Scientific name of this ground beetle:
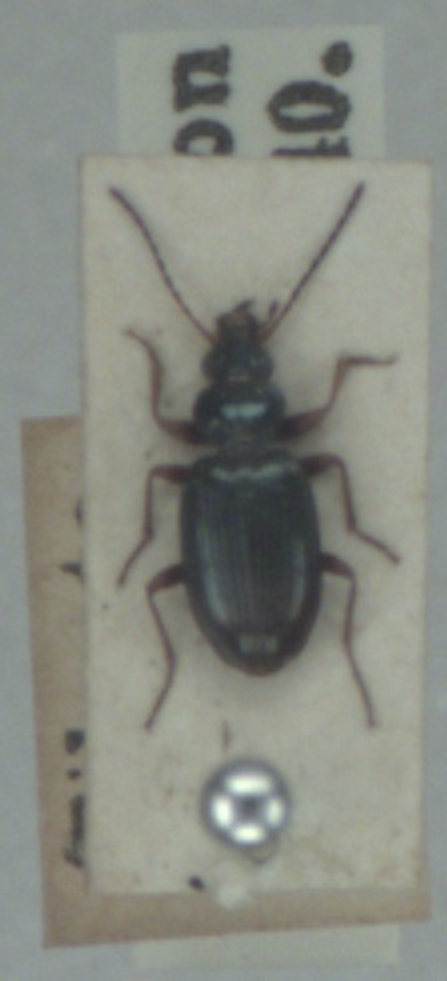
Bembidion deletum
